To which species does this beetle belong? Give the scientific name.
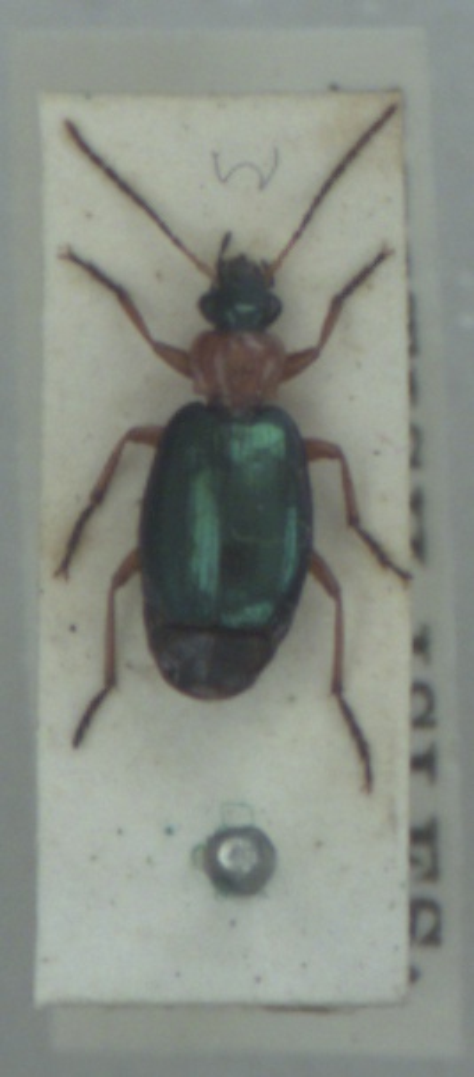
Lebia chlorocephala
